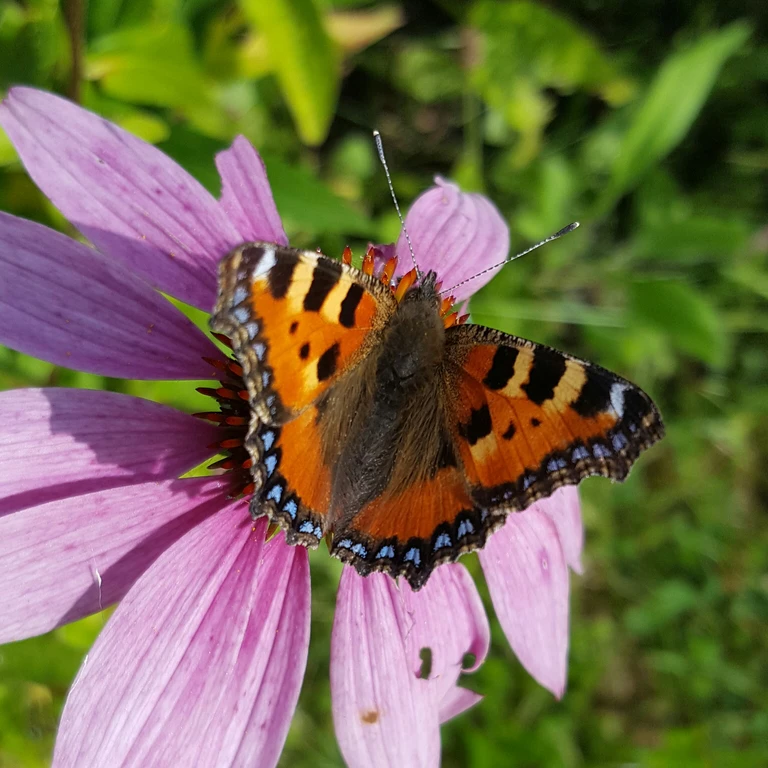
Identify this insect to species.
Aglais urticae
